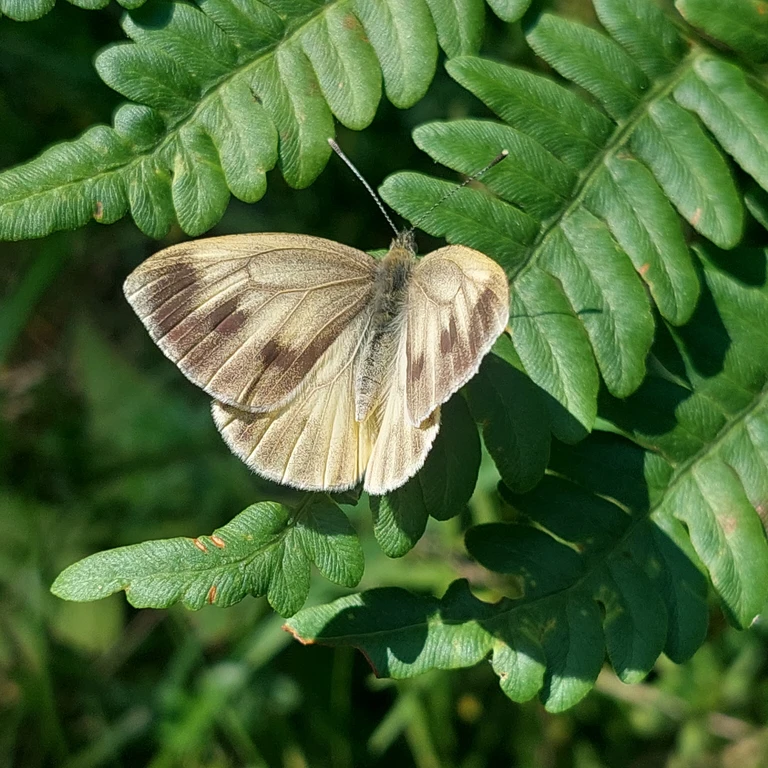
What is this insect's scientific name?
Pieris bryoniae
